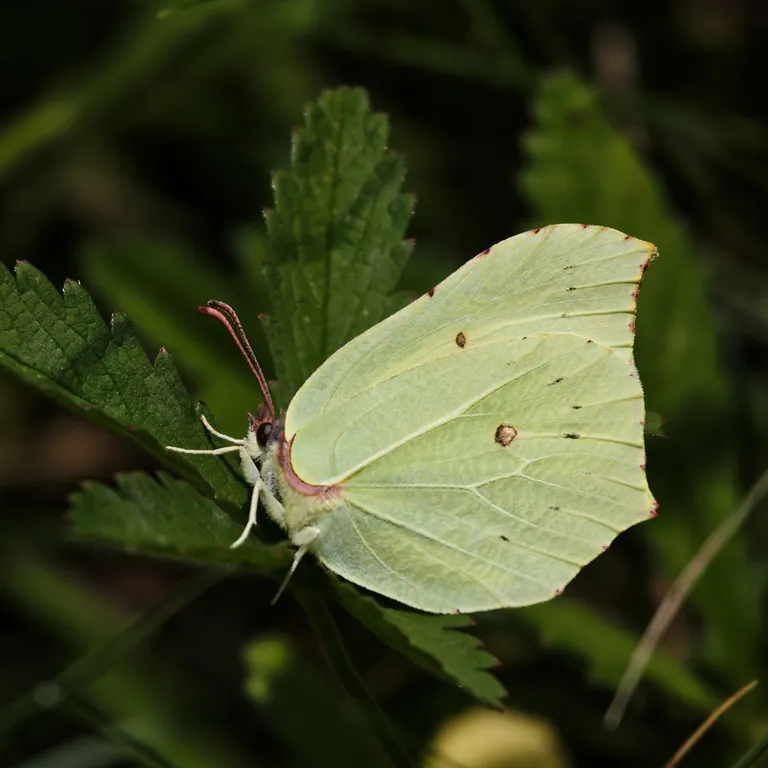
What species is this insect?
Gonepteryx rhamni
